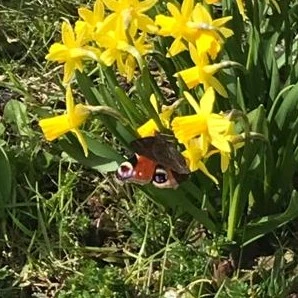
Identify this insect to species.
Aglais io
